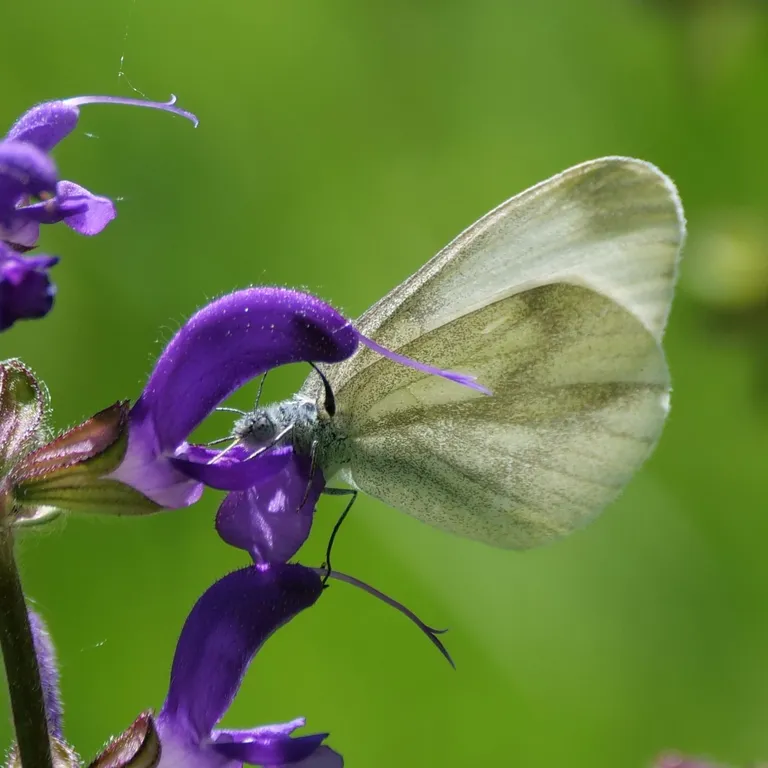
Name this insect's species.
Leptidea sinapis/juvernica
